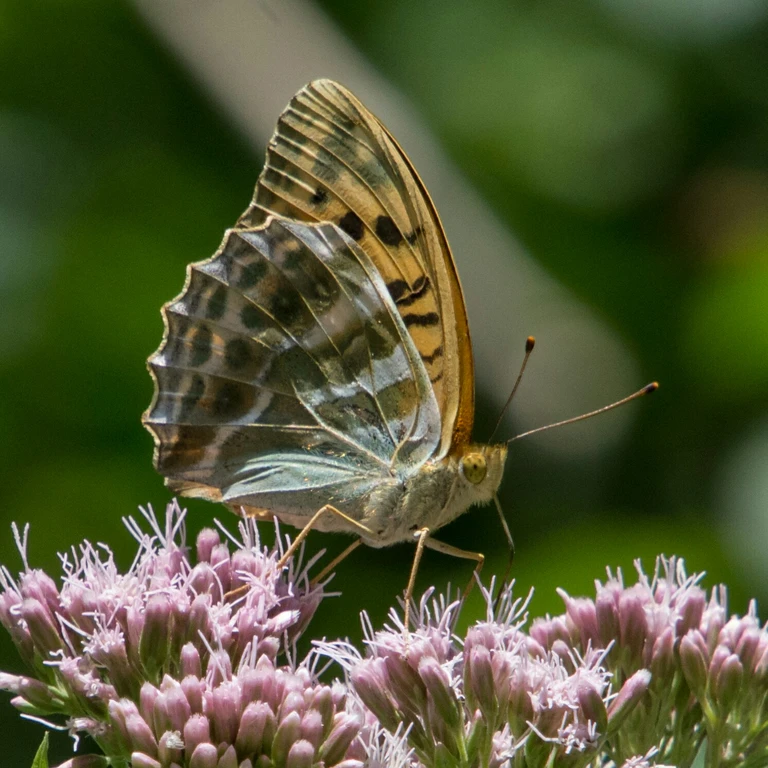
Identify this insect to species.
Argynnis paphia
